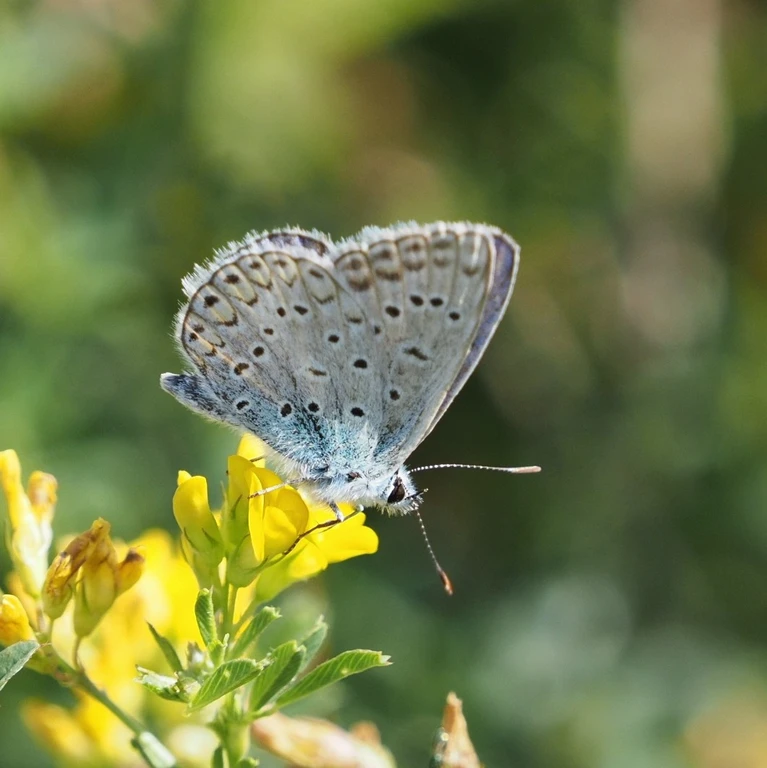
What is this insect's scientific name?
Polyommatus icarus
